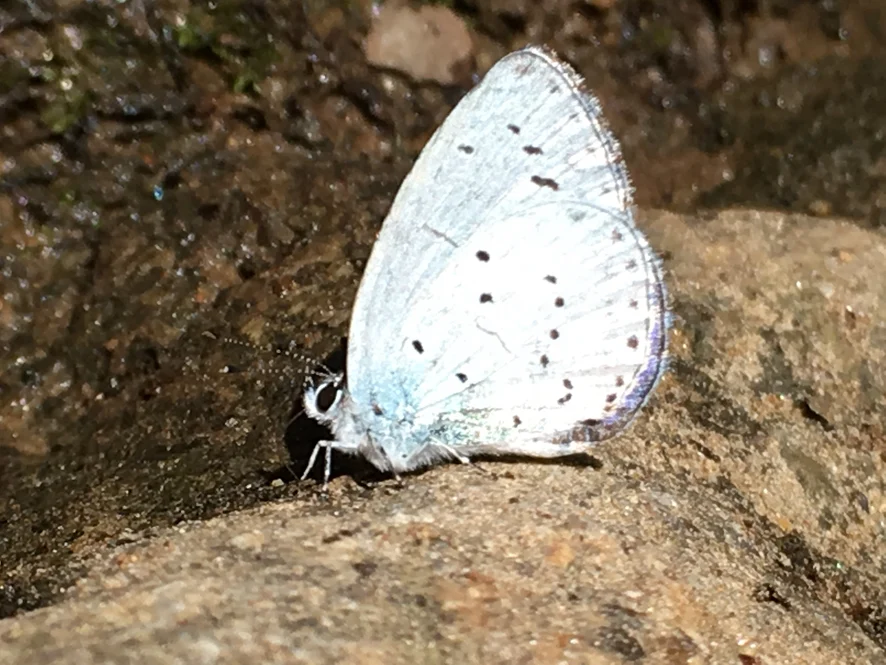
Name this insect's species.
Celastrina argiolus
